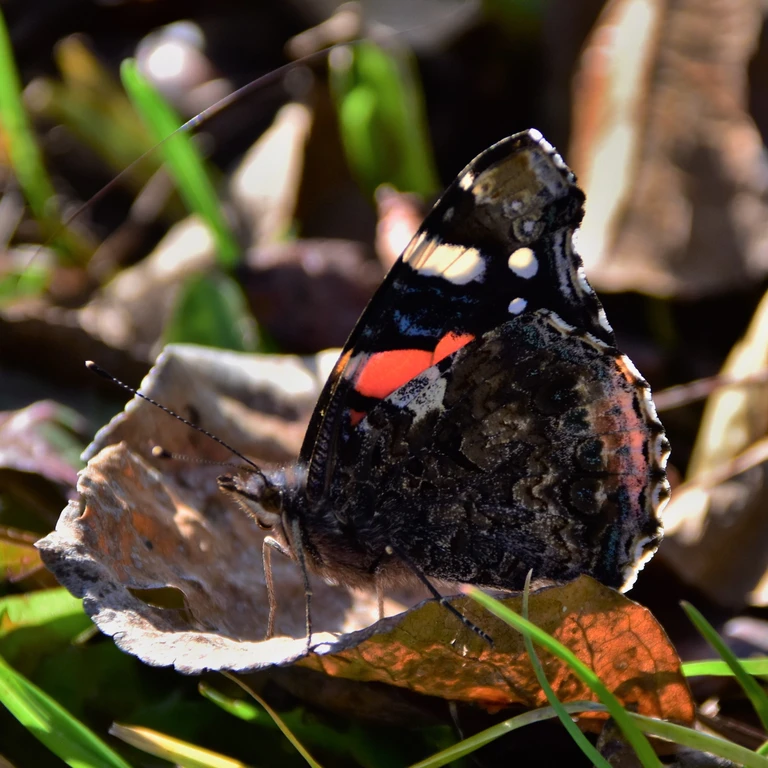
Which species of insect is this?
Vanessa atalanta
